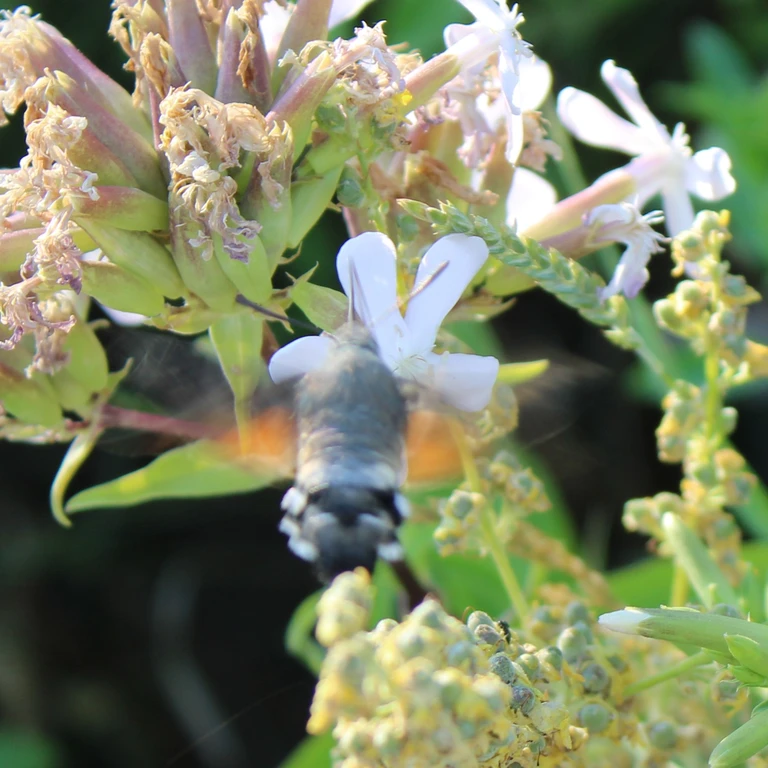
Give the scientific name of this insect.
Macroglossum stellatarum
